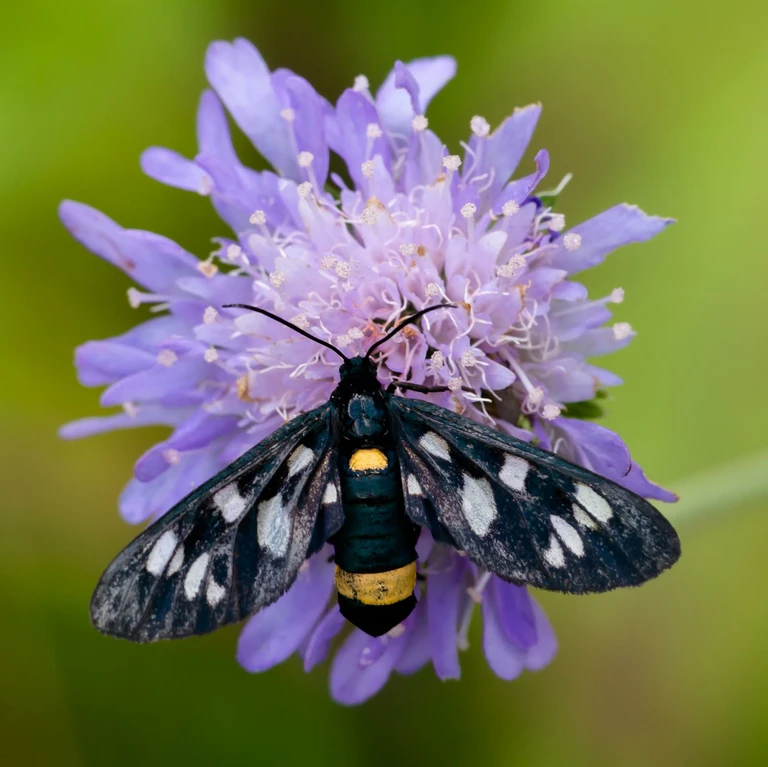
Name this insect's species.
Amata phegea
